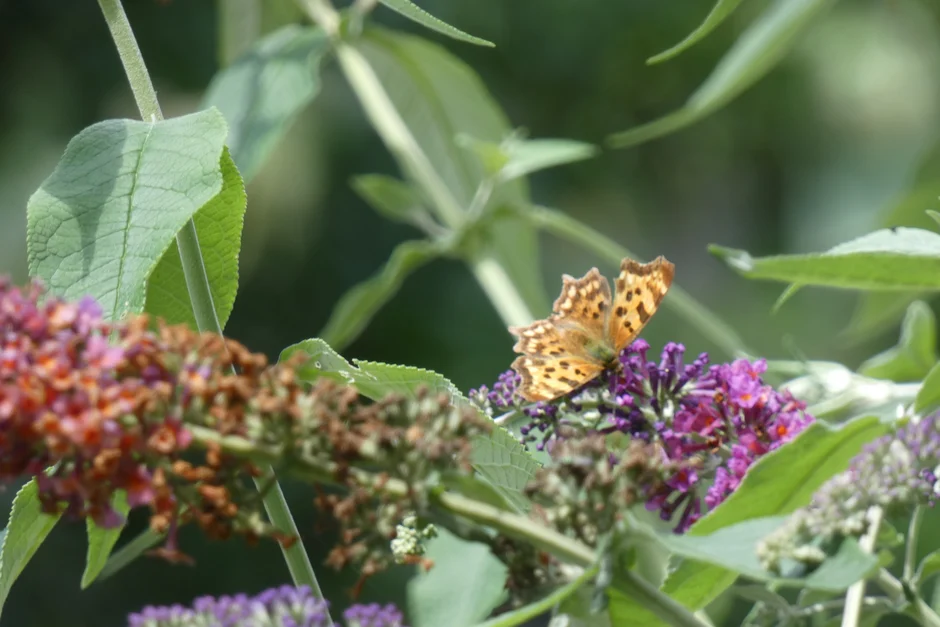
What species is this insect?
Polygonia c-album
